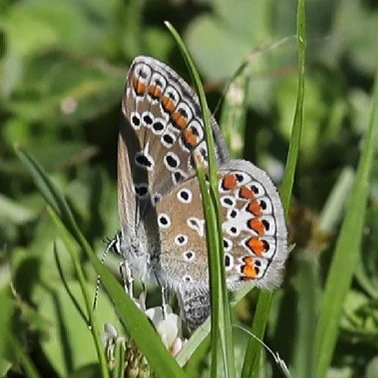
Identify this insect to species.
Polyommatus icarus
